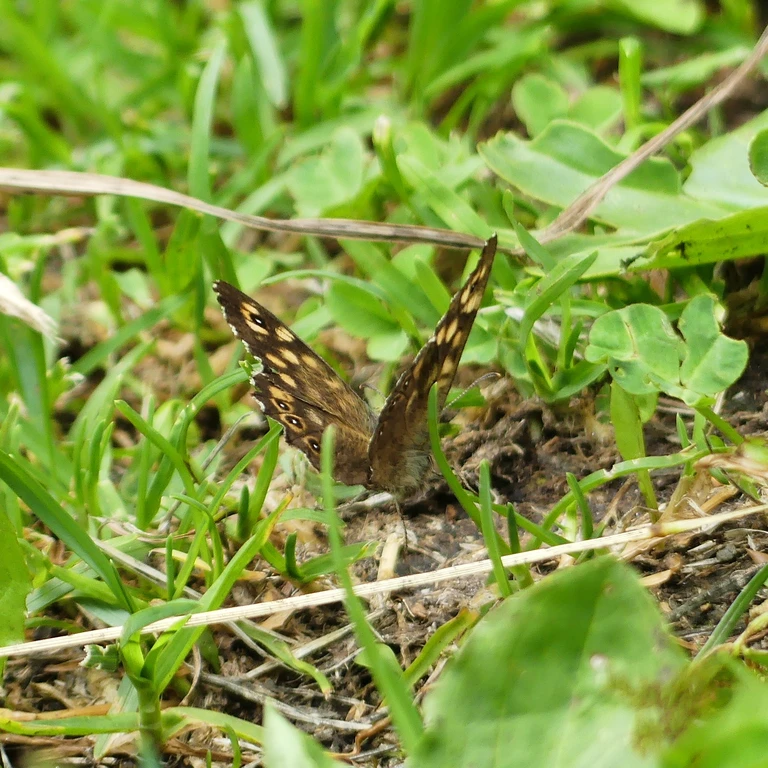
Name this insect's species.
Pararge aegeria
